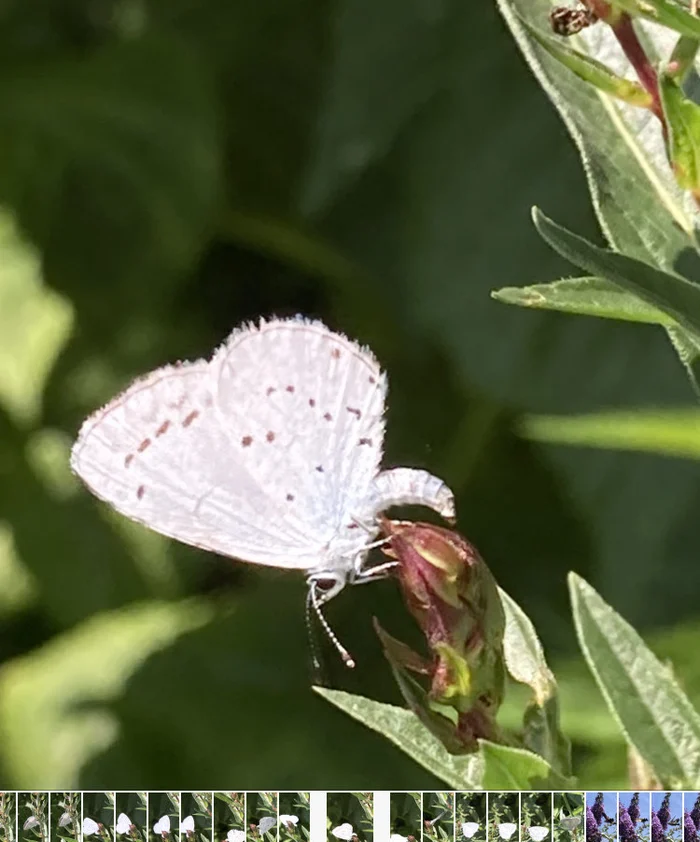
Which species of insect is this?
Celastrina argiolus
